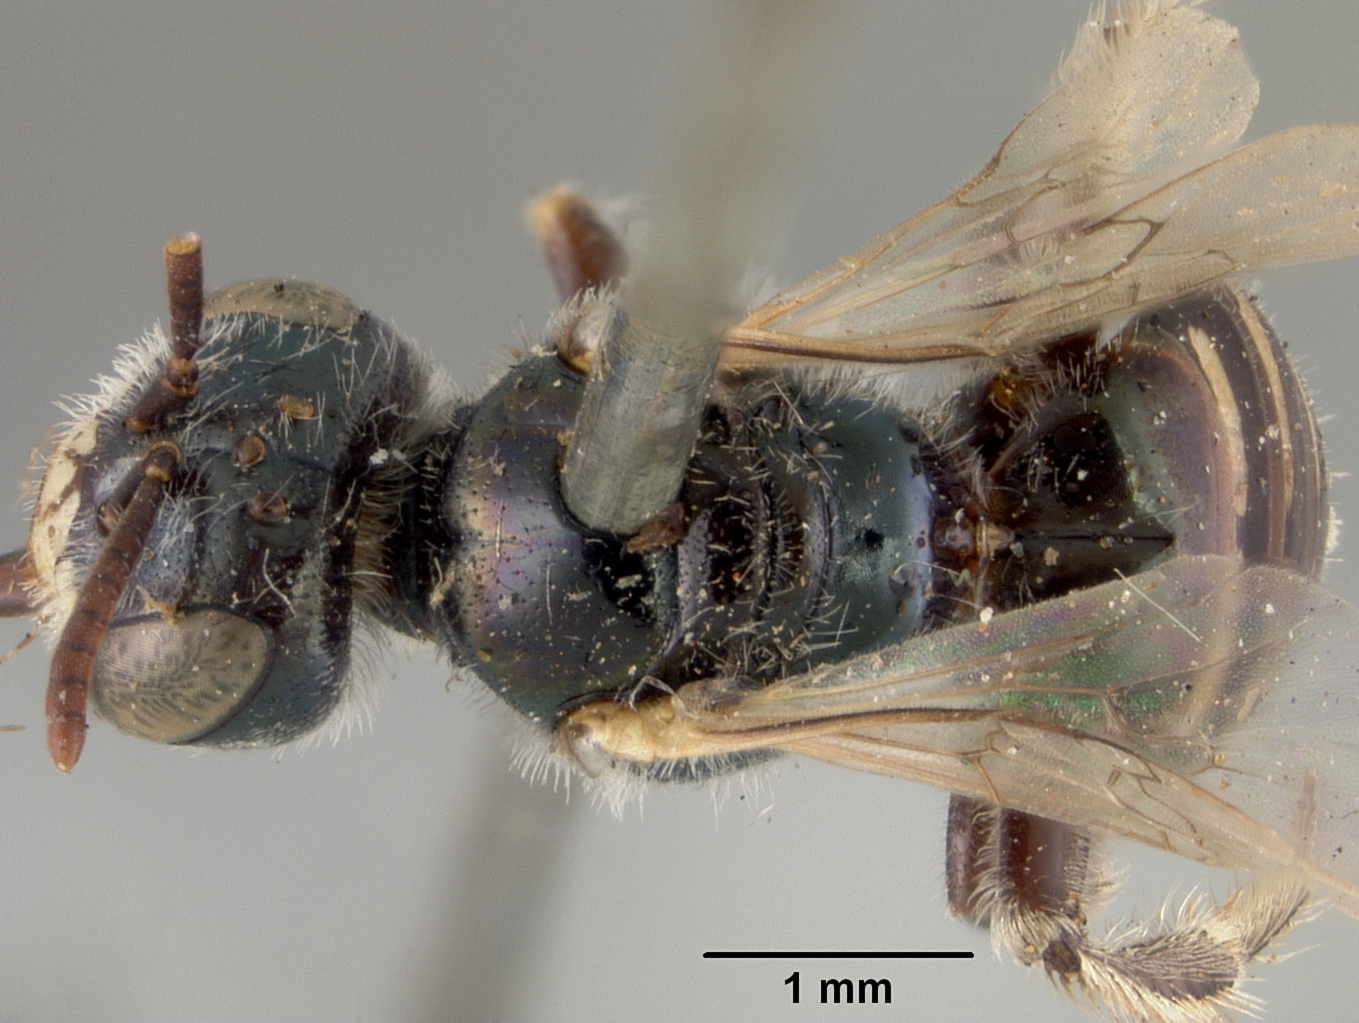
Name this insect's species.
Perdita santaclarensis
